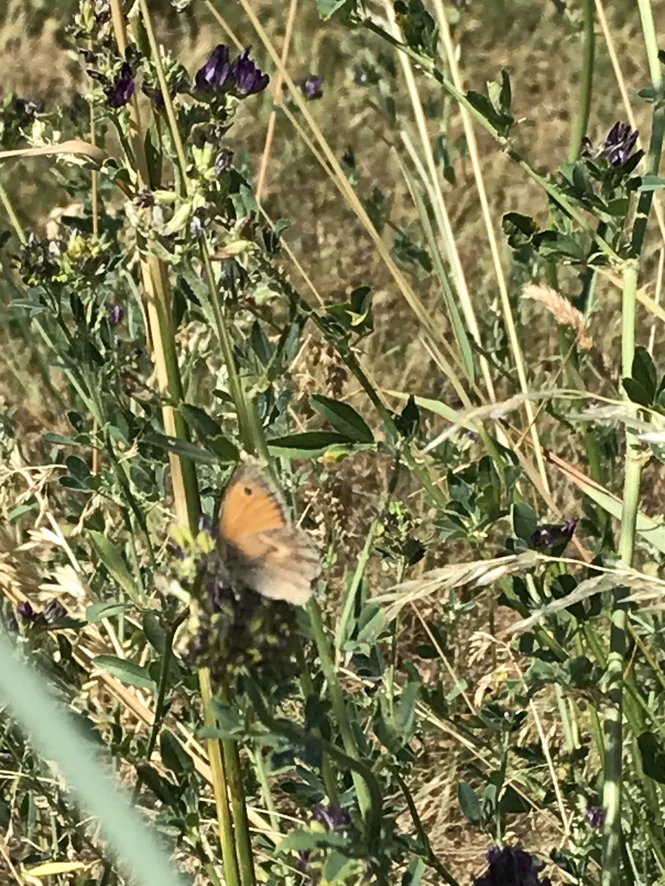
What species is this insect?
Coenonympha pamphilus
